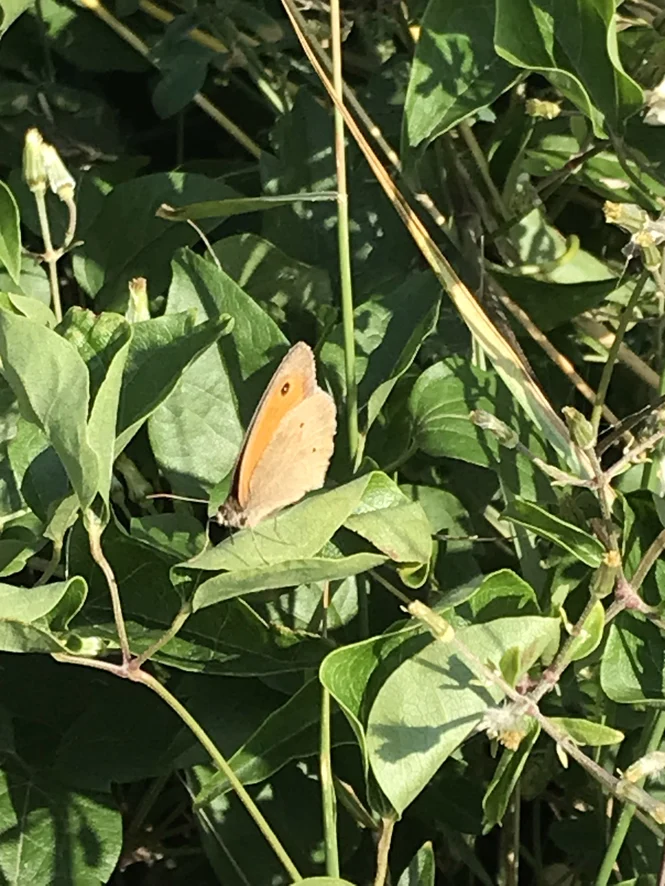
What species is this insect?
Maniola jurtina
